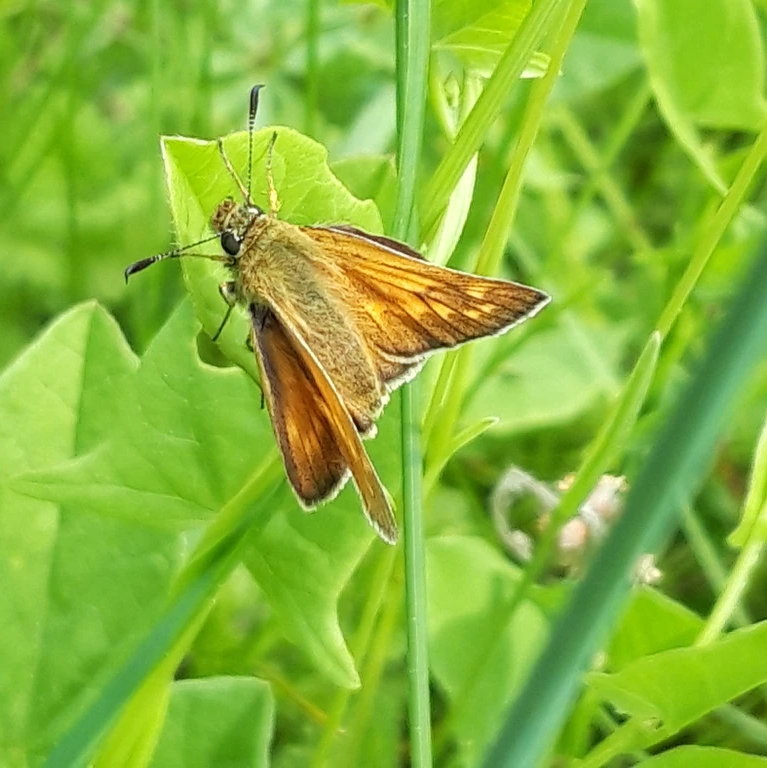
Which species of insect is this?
Ochlodes sylvanus (also Ochlodes venata)
